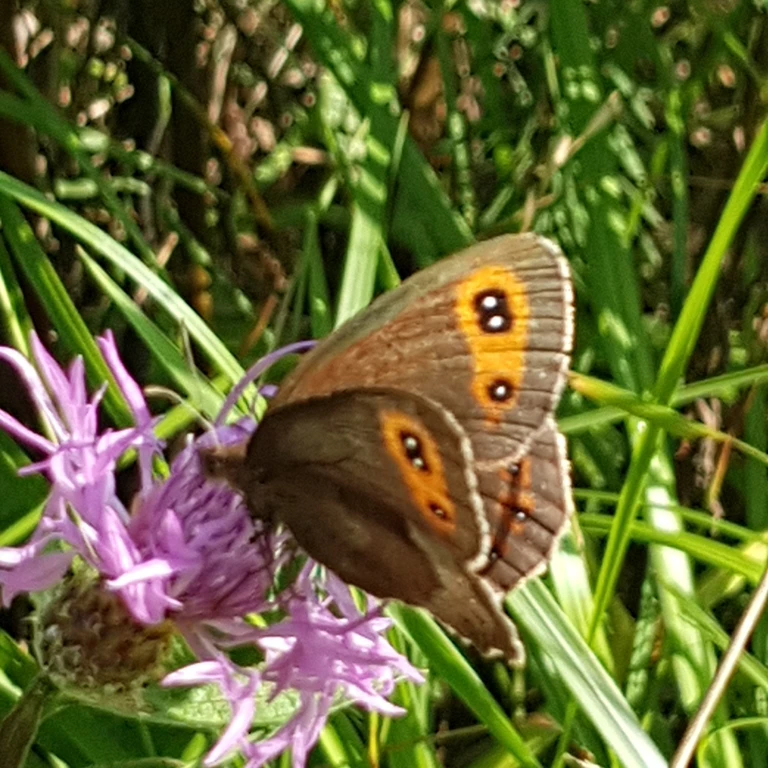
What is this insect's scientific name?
Erebia aethiops
